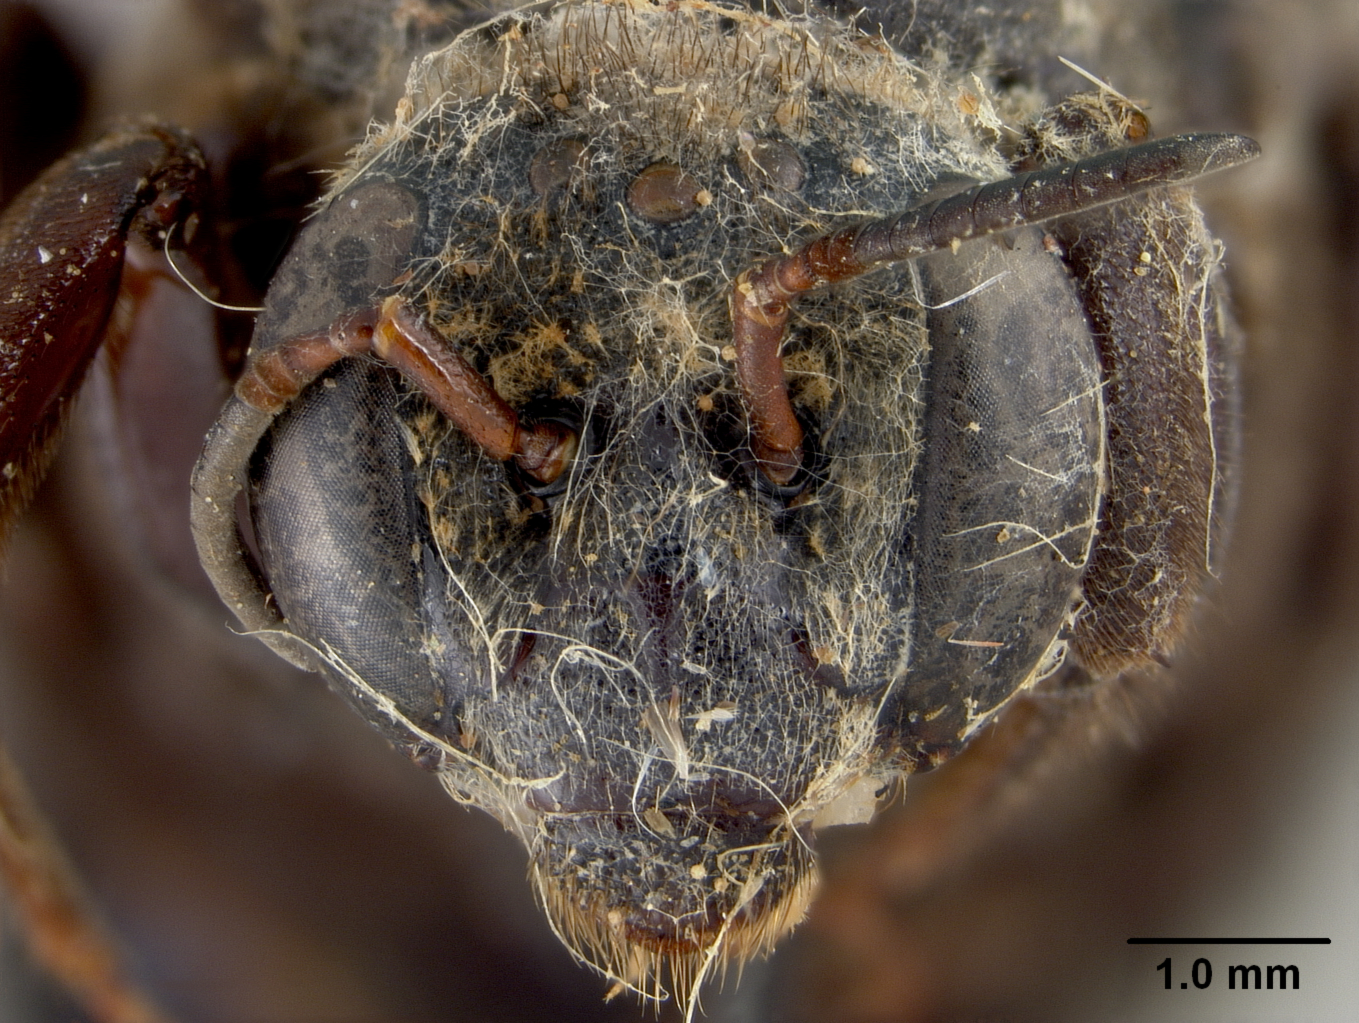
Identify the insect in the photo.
Ctenoplectra kelloggi
